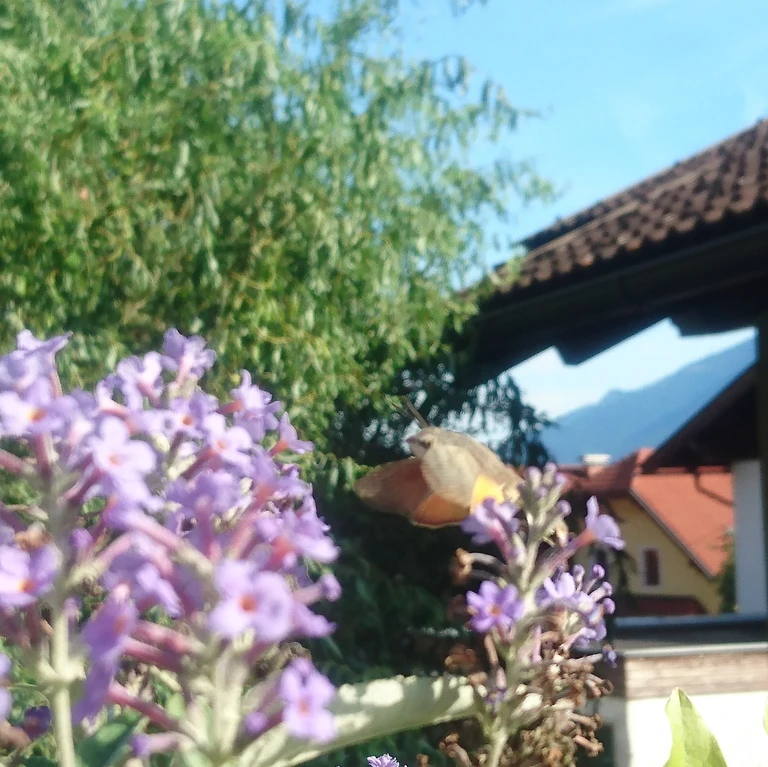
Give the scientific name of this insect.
Macroglossum stellatarum
